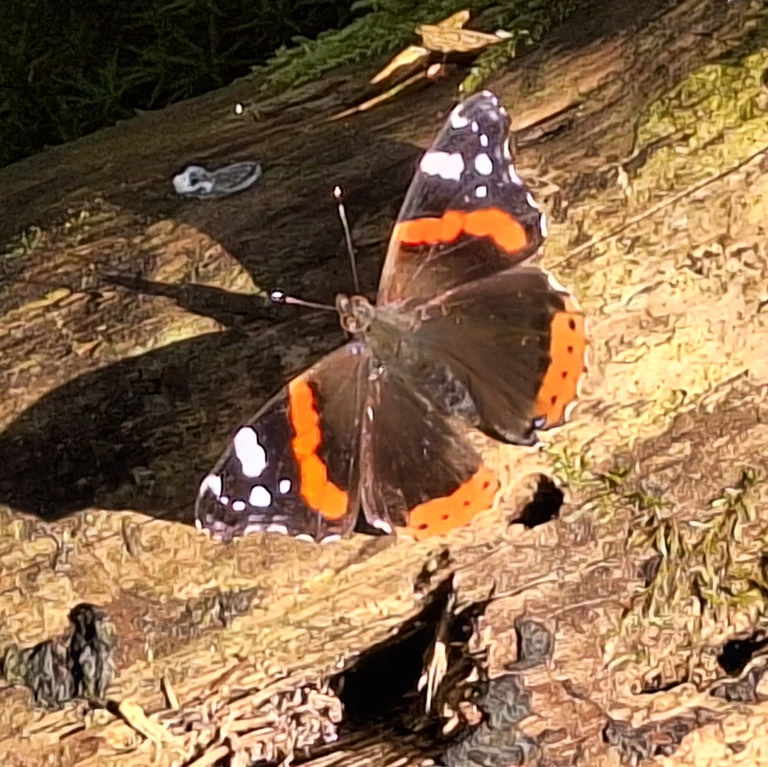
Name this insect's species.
Vanessa atalanta
